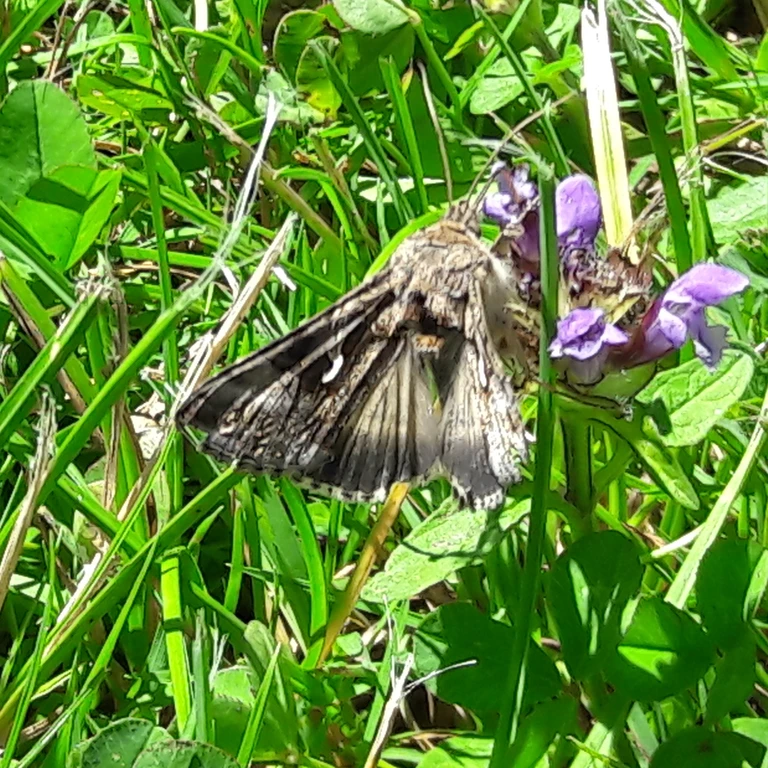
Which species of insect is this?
Autographa gamma
